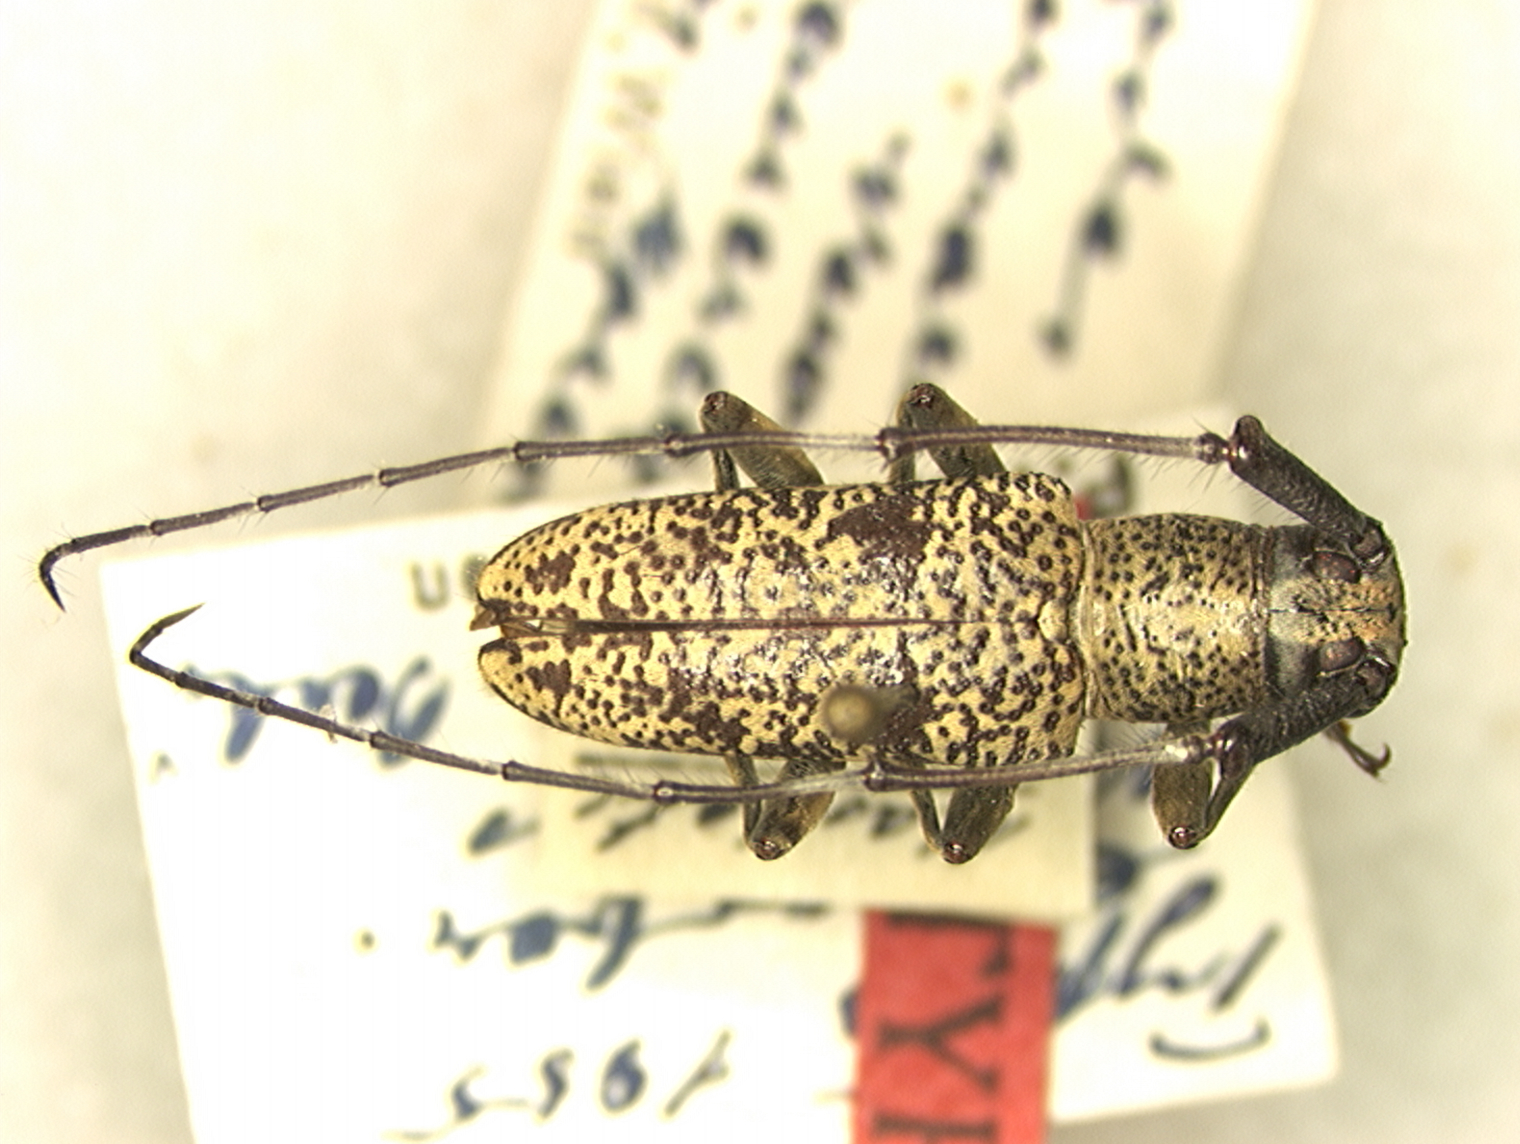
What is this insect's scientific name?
Planodes quaternarius
